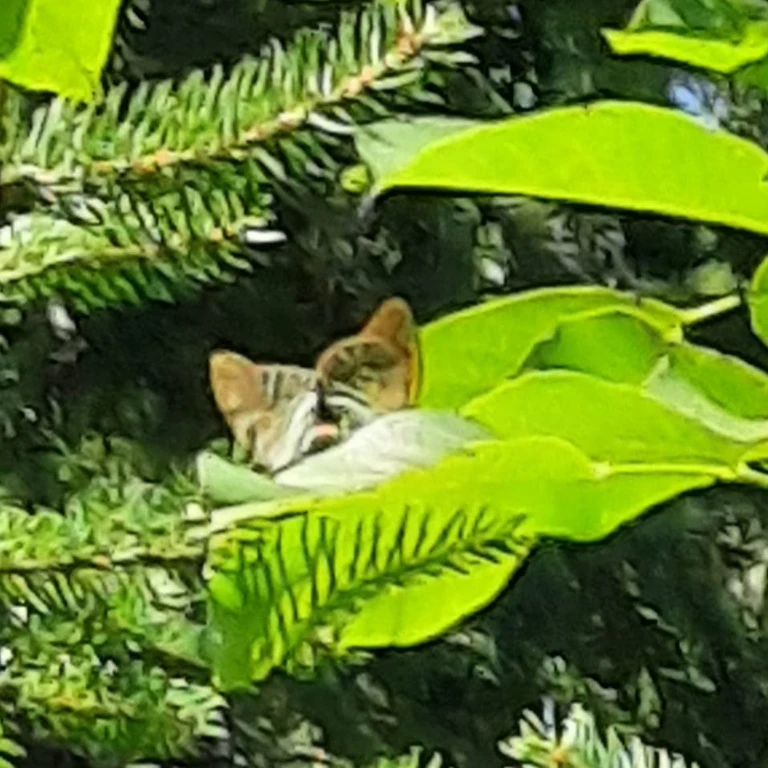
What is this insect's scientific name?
Argynnis paphia
